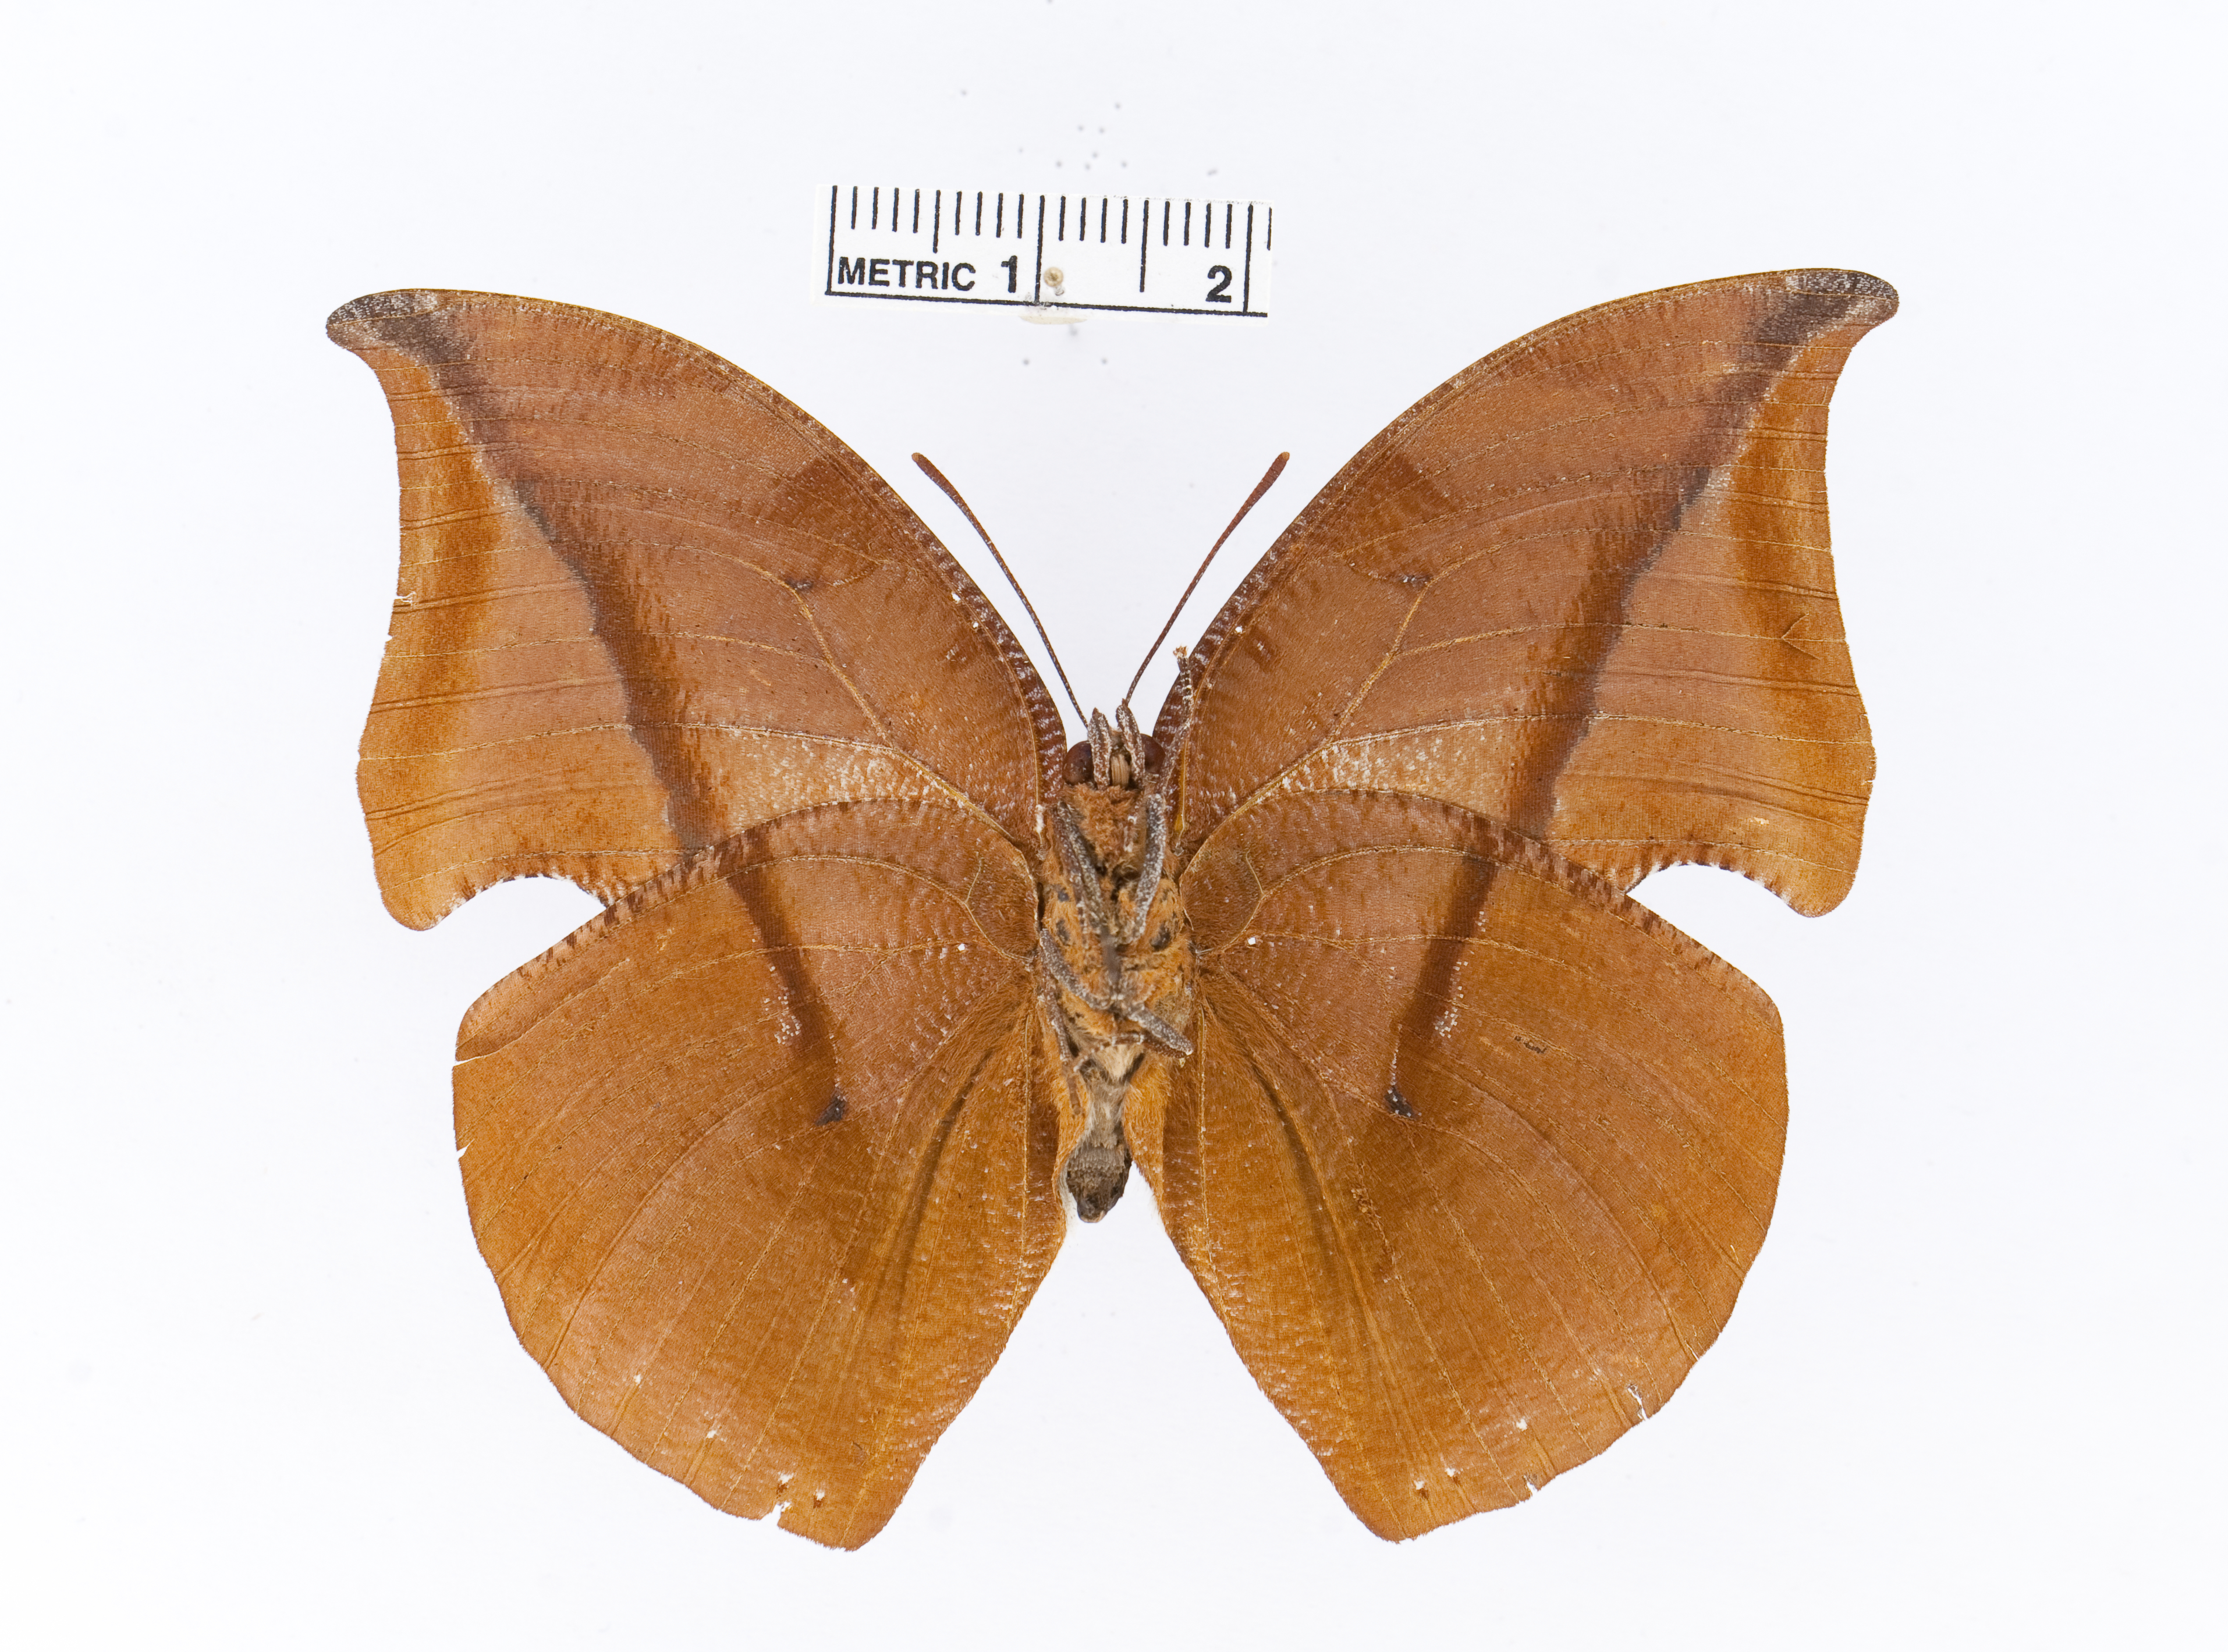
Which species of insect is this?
Memphis pasibula
